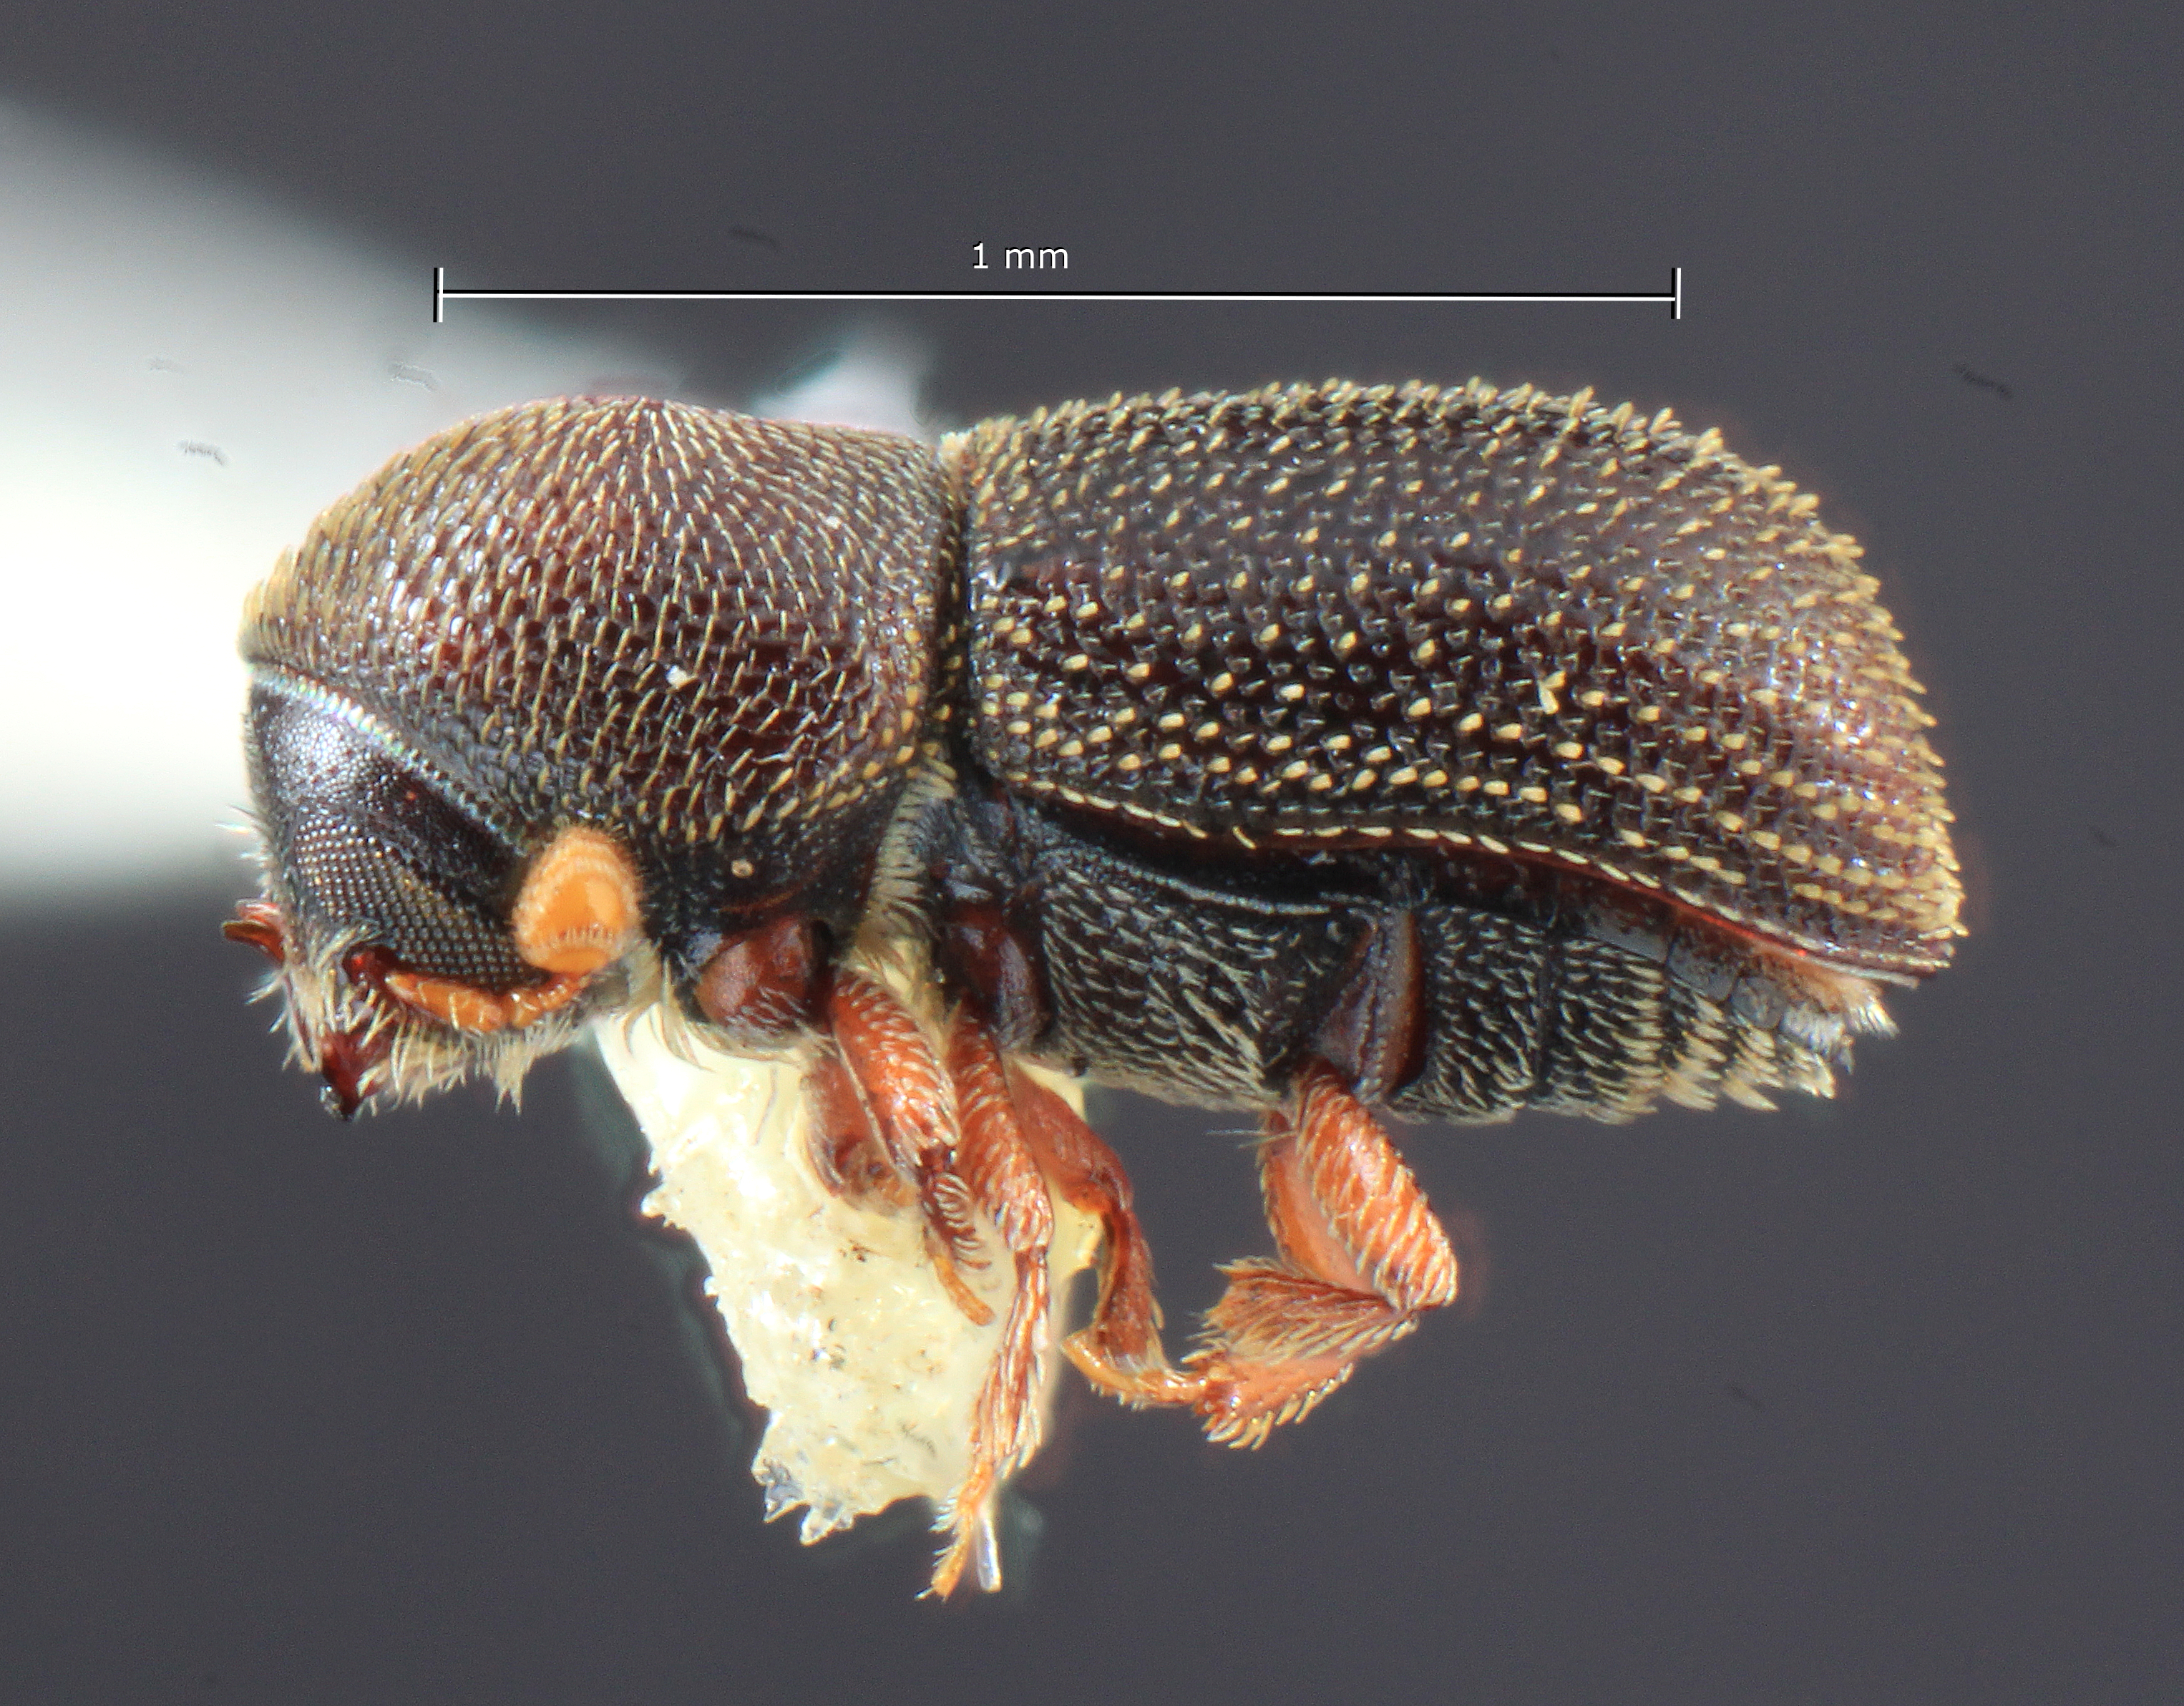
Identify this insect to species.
Styphlosoma granulatum
